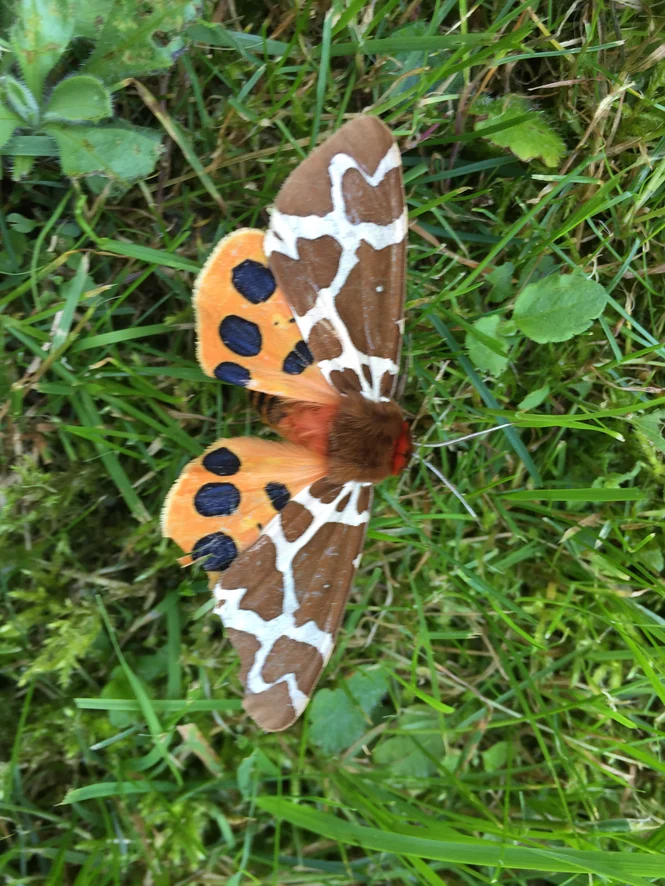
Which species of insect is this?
Arctia caja
